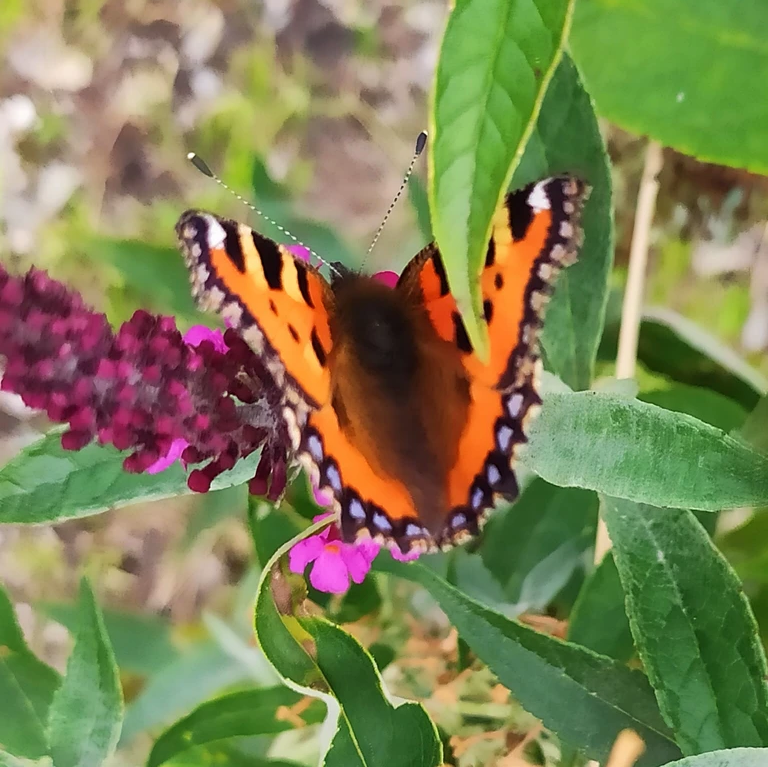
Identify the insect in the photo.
Aglais urticae
